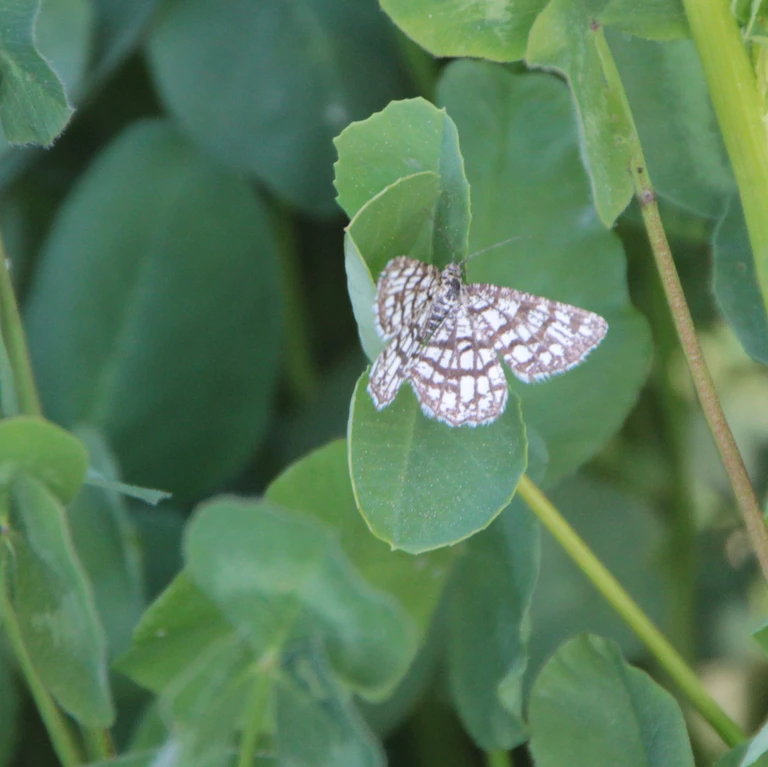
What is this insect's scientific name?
Chiasmia clathrata
